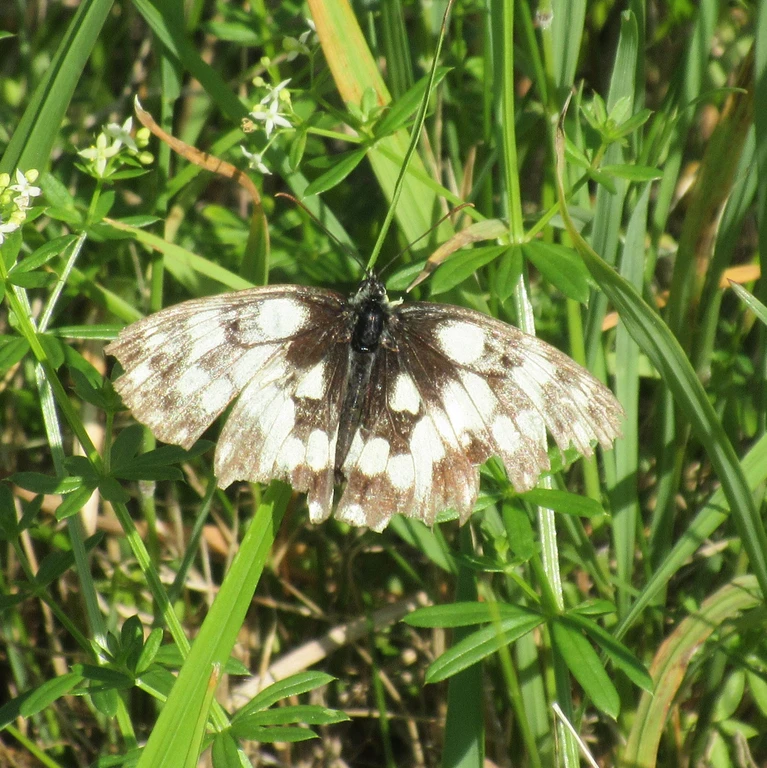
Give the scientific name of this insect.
Melanargia galathea
